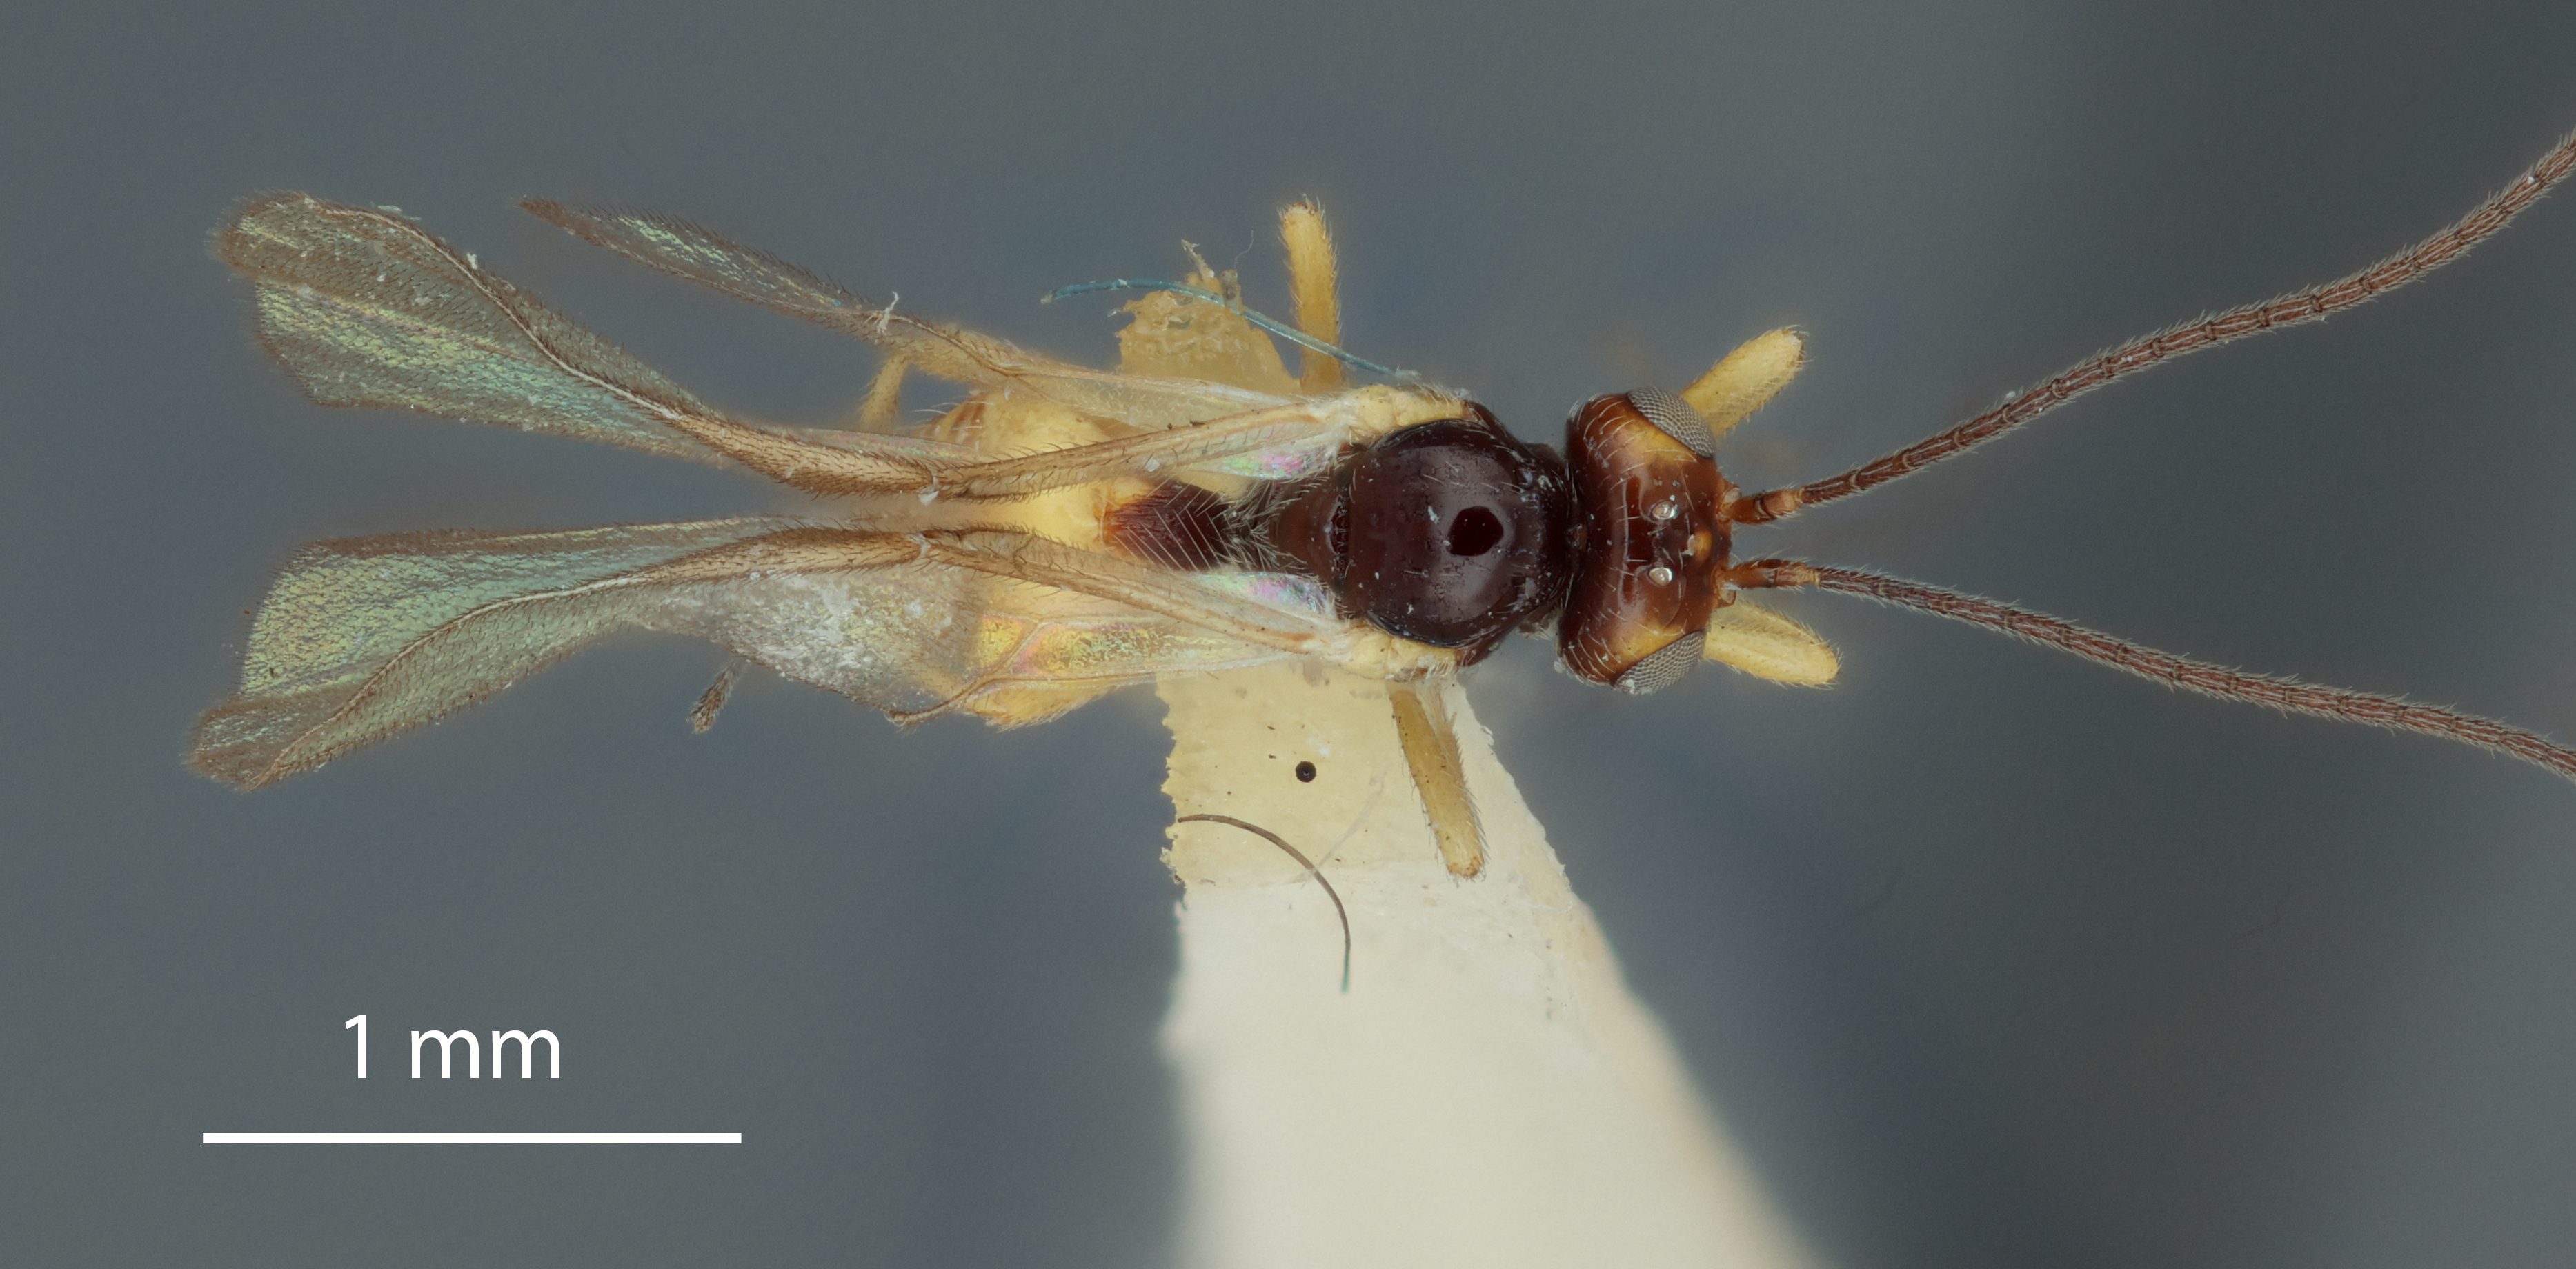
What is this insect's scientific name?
Opius ornatigaster
